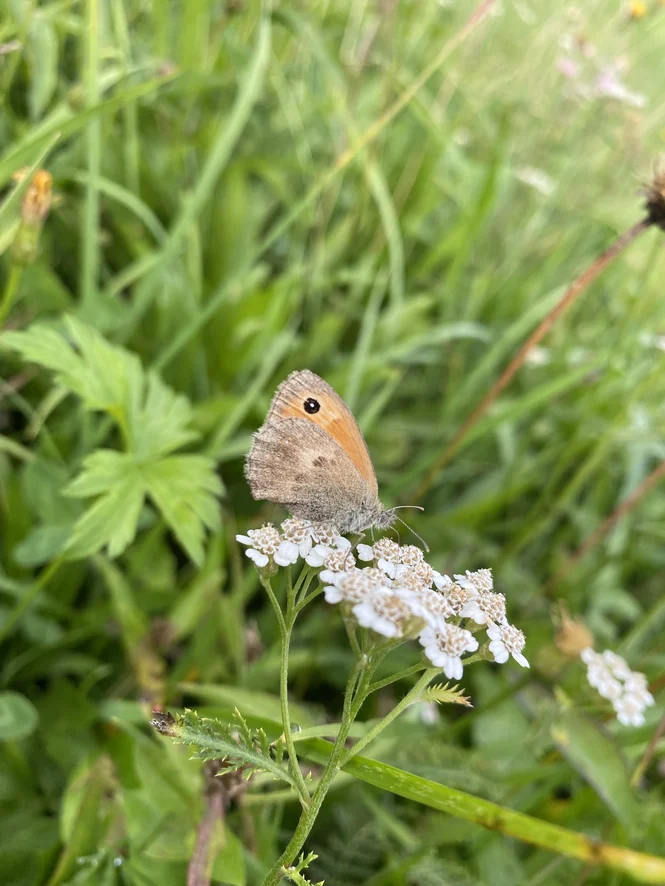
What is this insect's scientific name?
Coenonympha pamphilus
